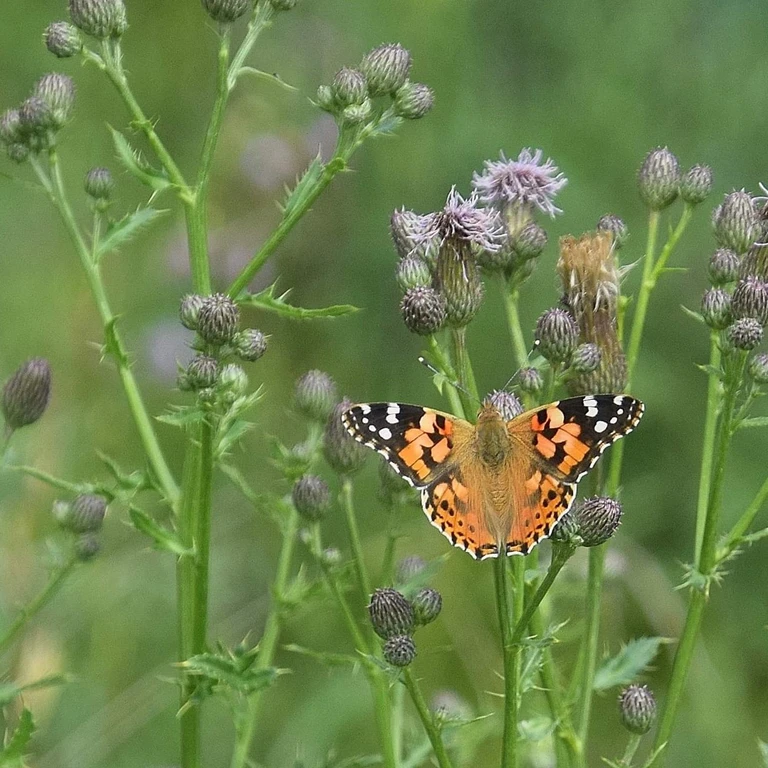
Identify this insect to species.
Vanessa cardui
